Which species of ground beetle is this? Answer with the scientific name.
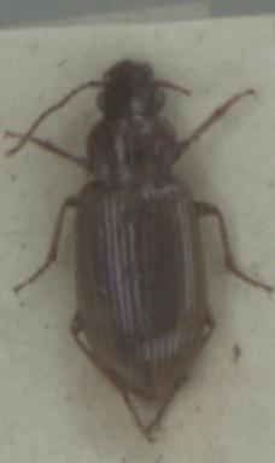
Dicheirotrichus obsoletus
